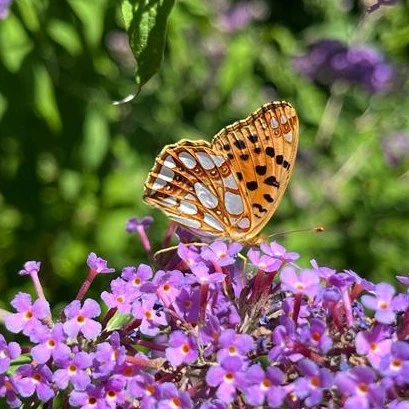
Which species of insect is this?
Issoria lathonia
